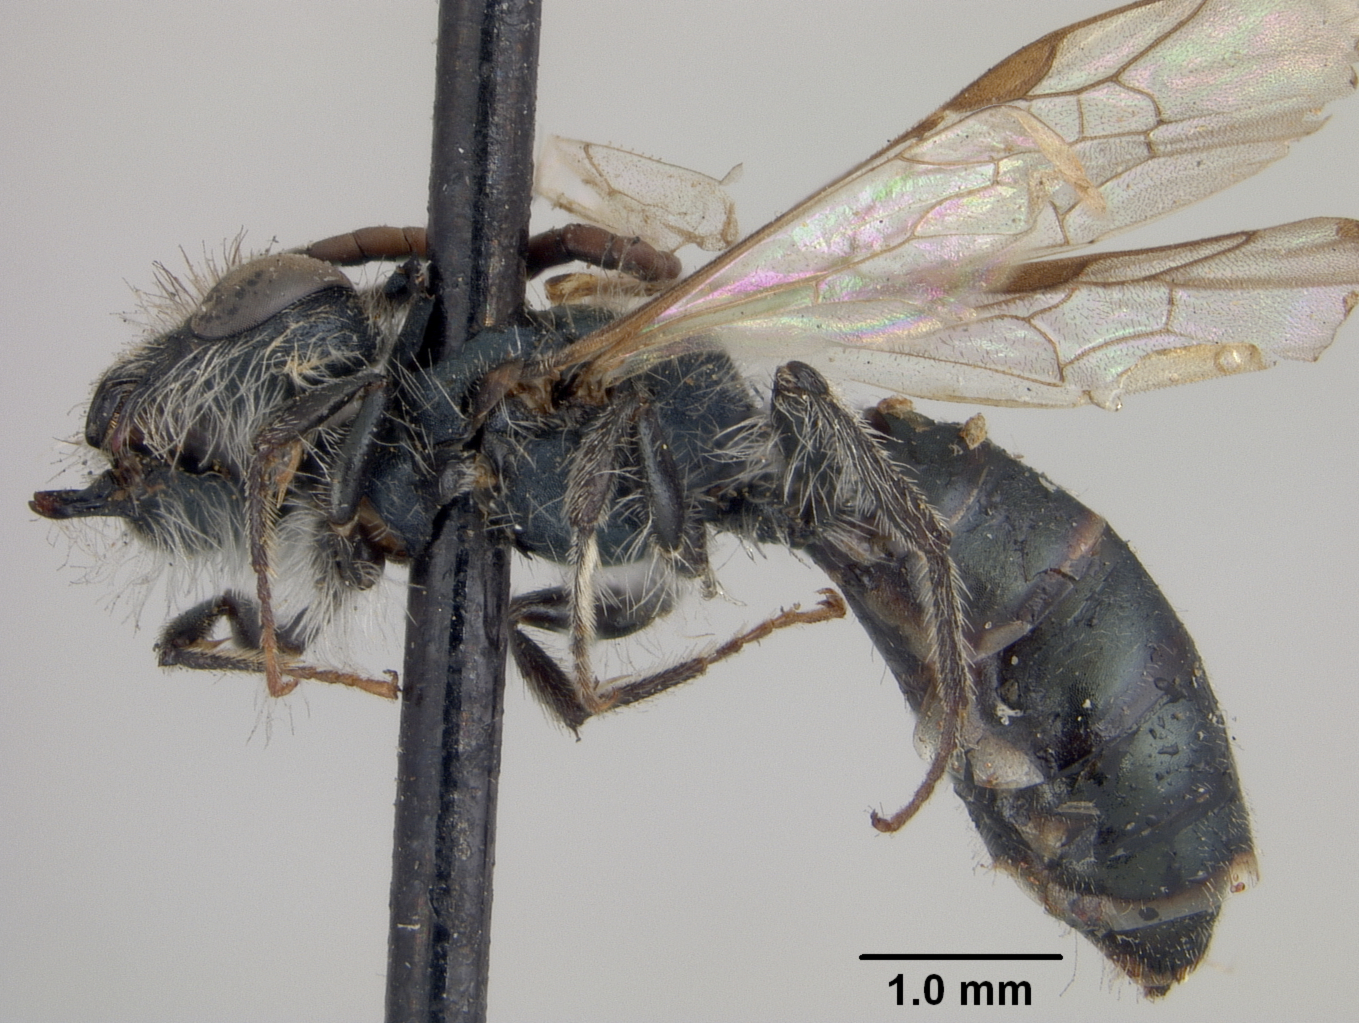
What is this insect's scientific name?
Andrena radialis
